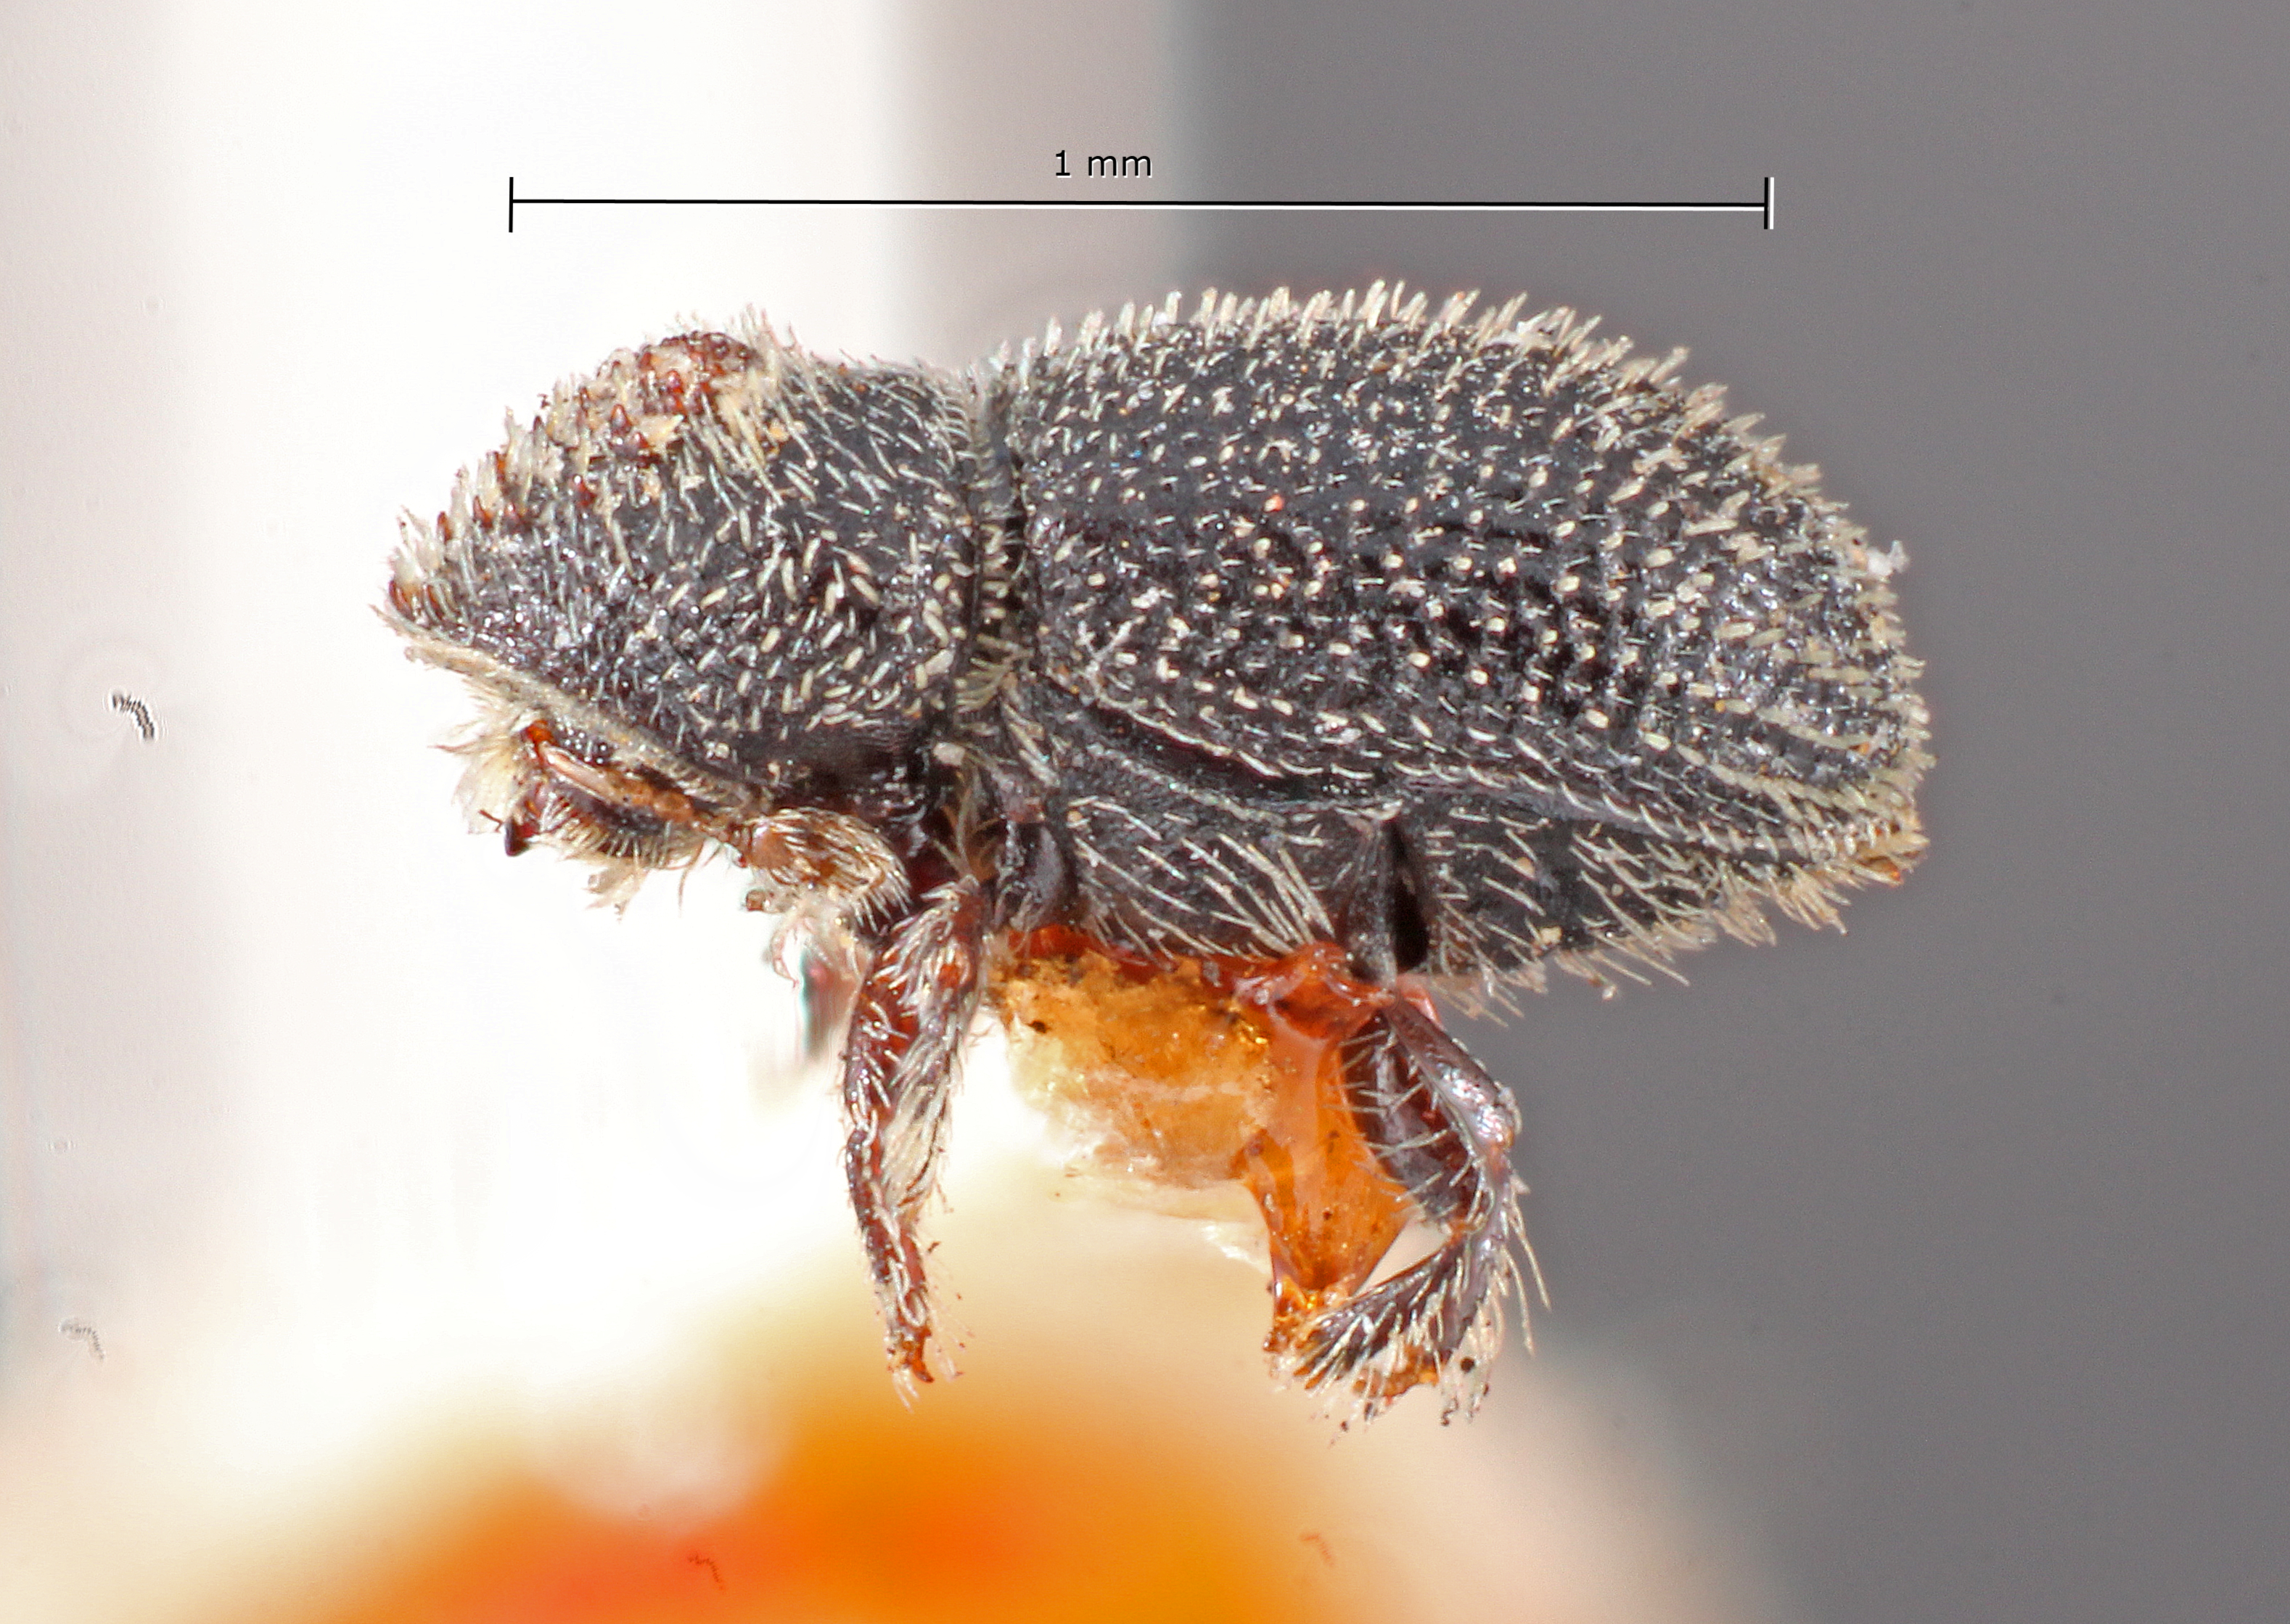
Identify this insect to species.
Pseudothysanoes hopkinsi
